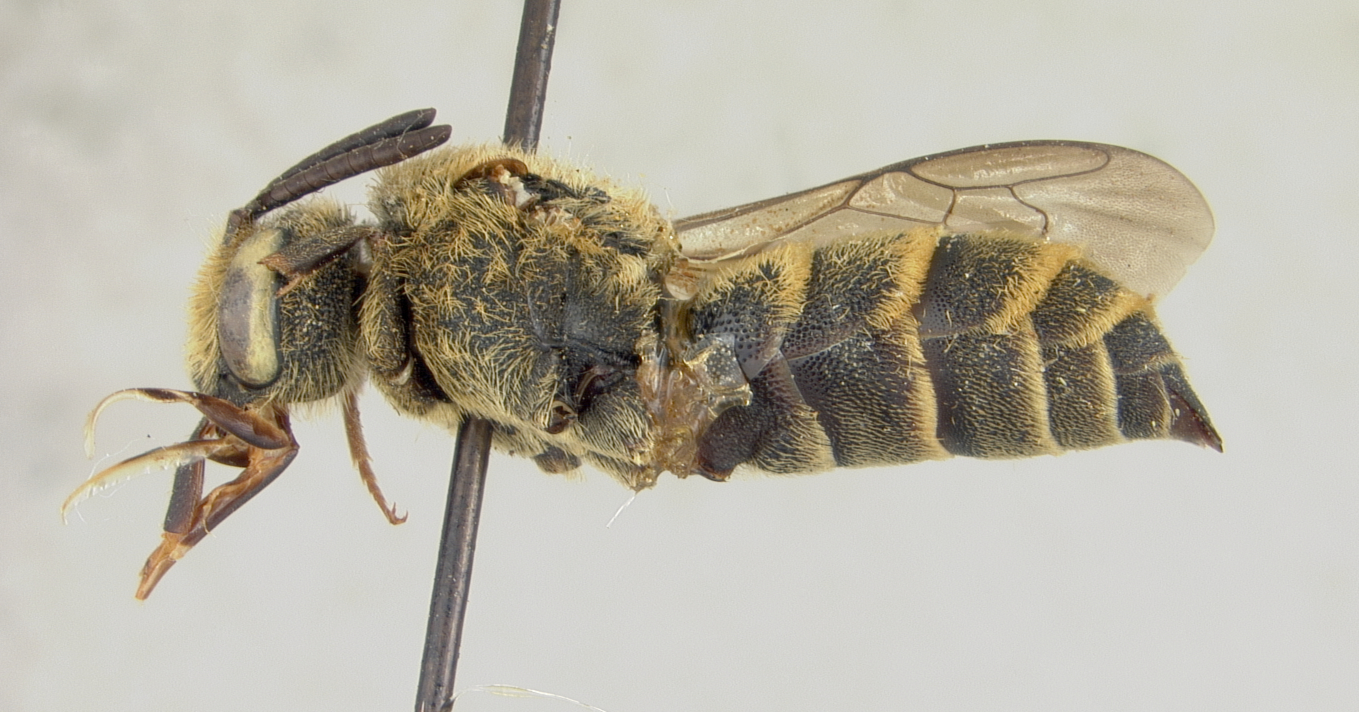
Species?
Chrysopheon aurifuscus
